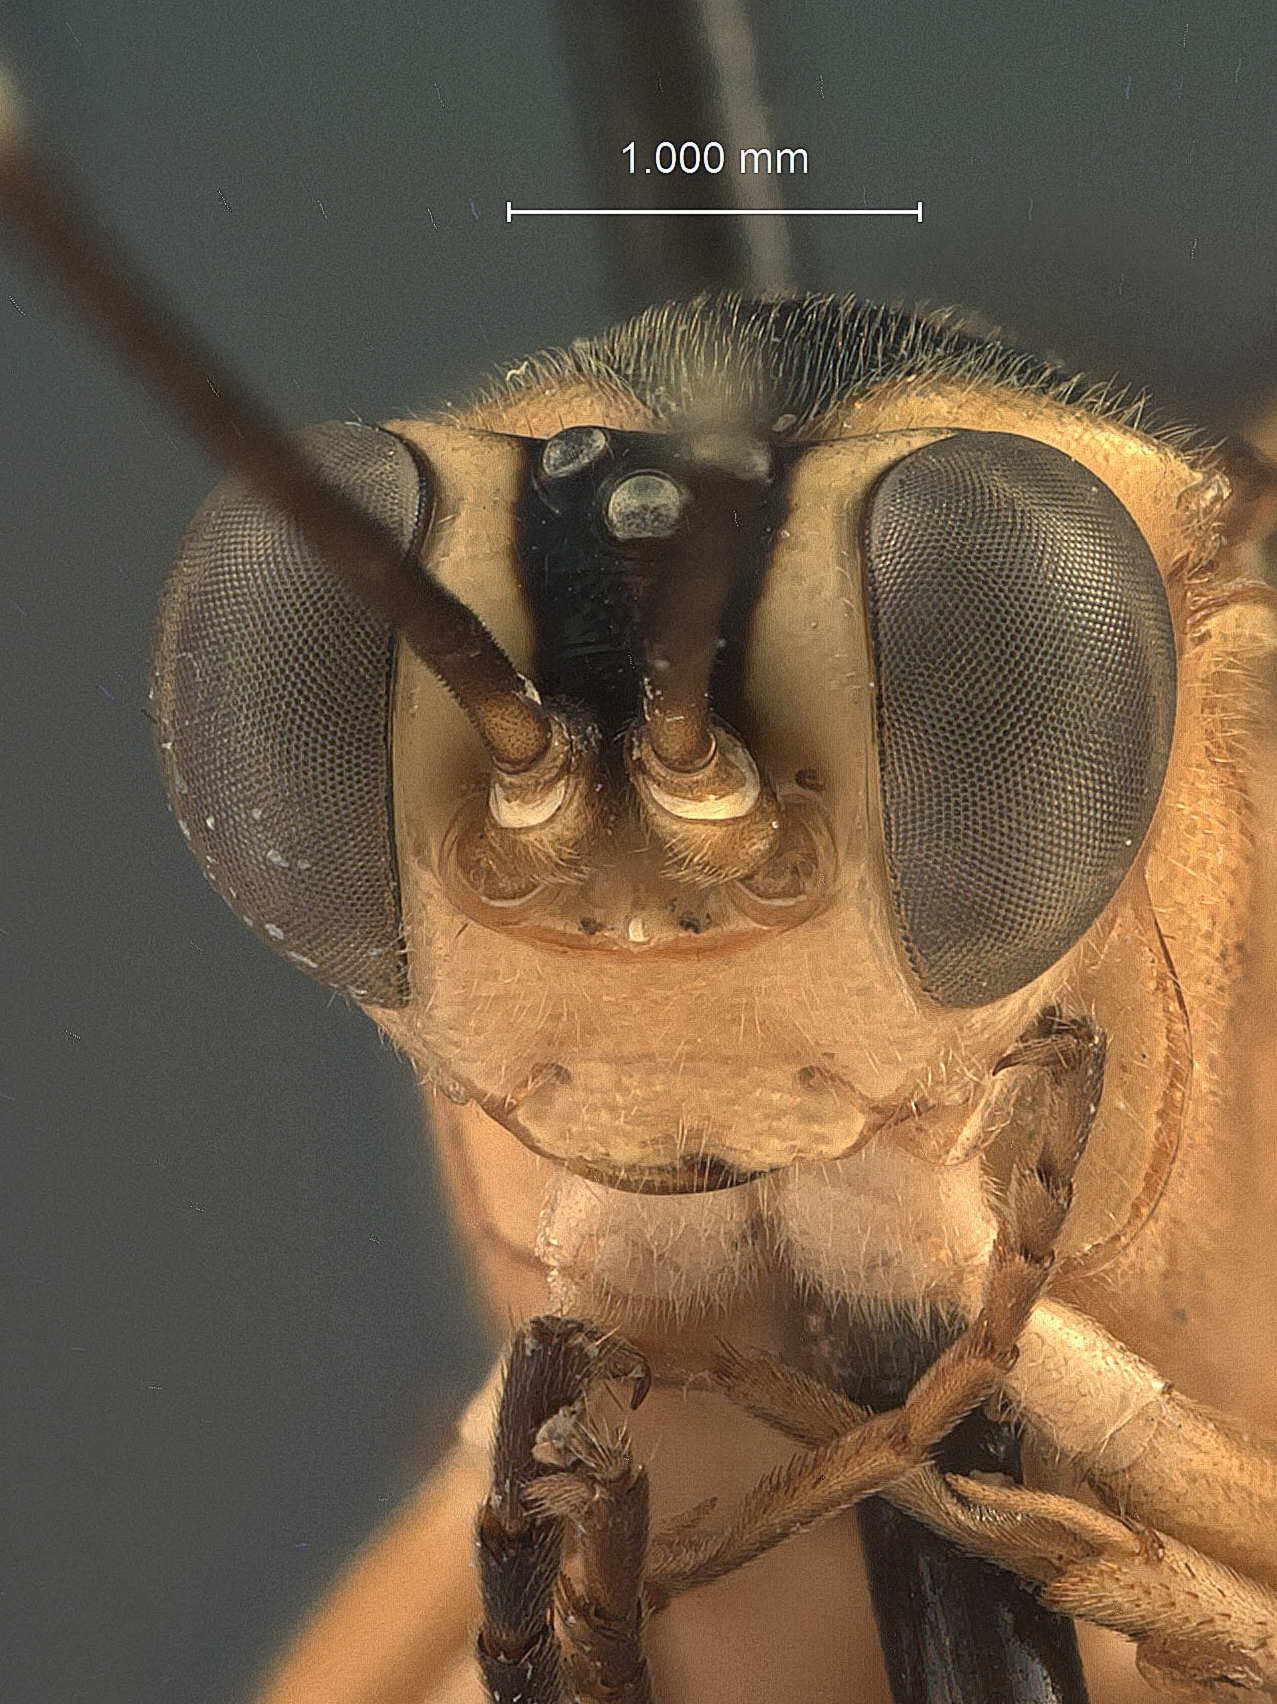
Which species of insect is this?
Foveosculum liberianum
